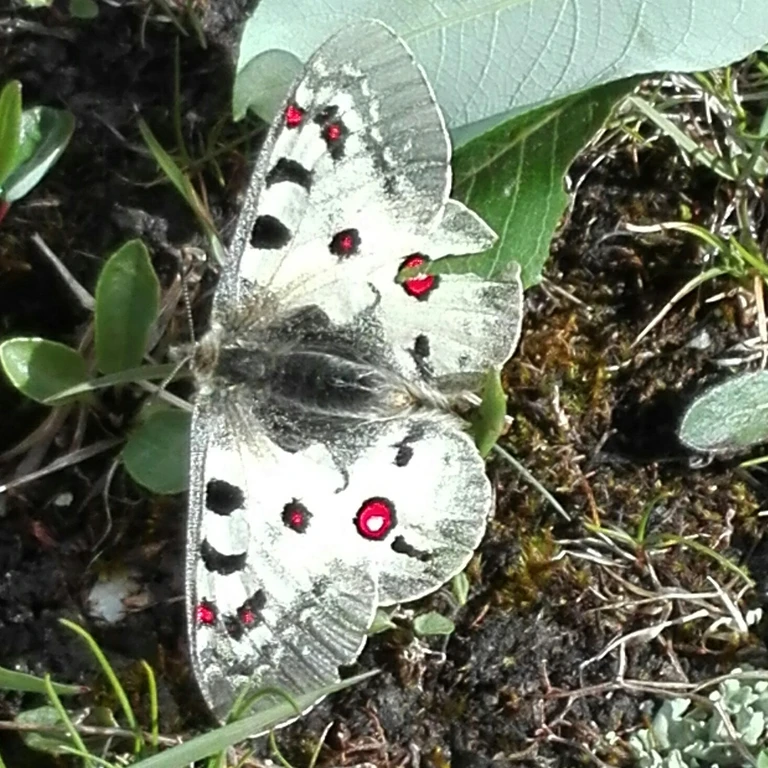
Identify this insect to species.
Parnassius phoebus
